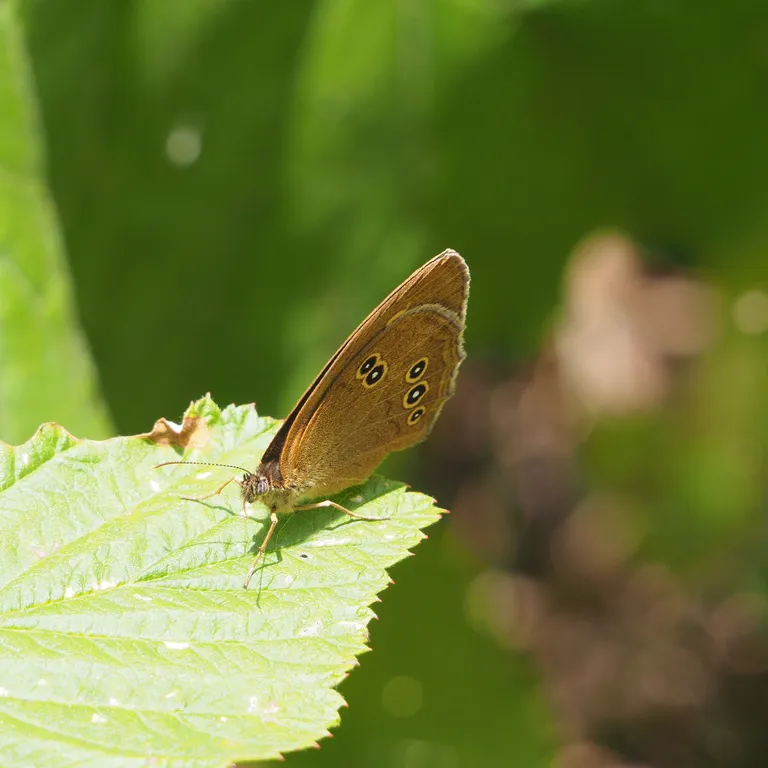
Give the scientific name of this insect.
Aphantopus hyperantus
